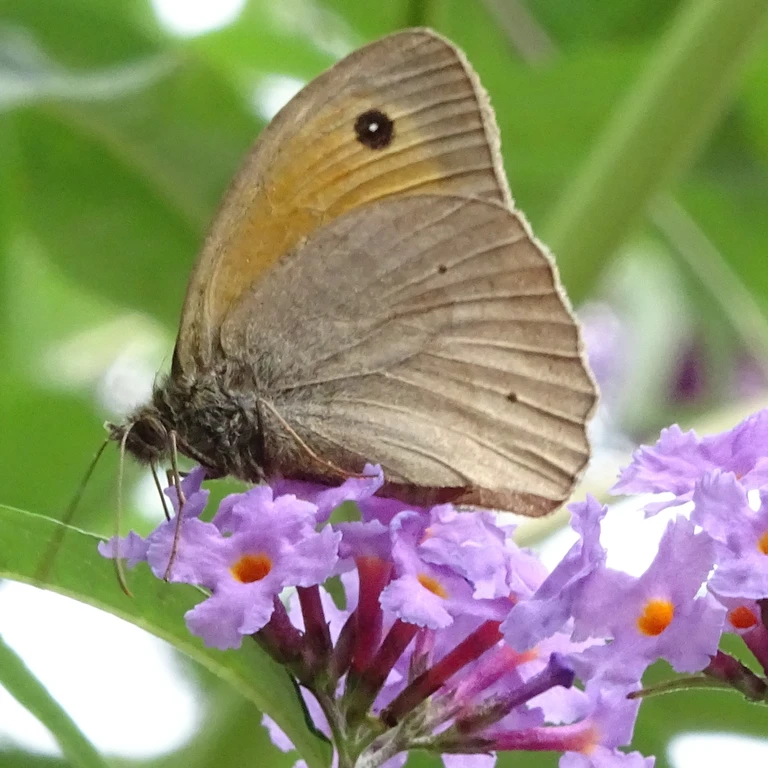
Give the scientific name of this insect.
Maniola jurtina
